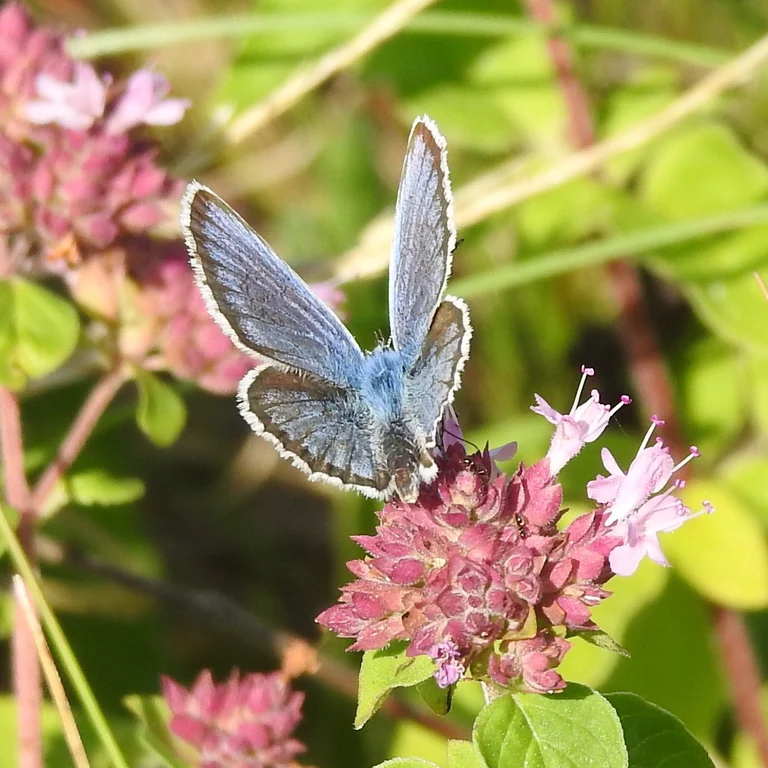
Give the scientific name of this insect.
Plebejus argus
